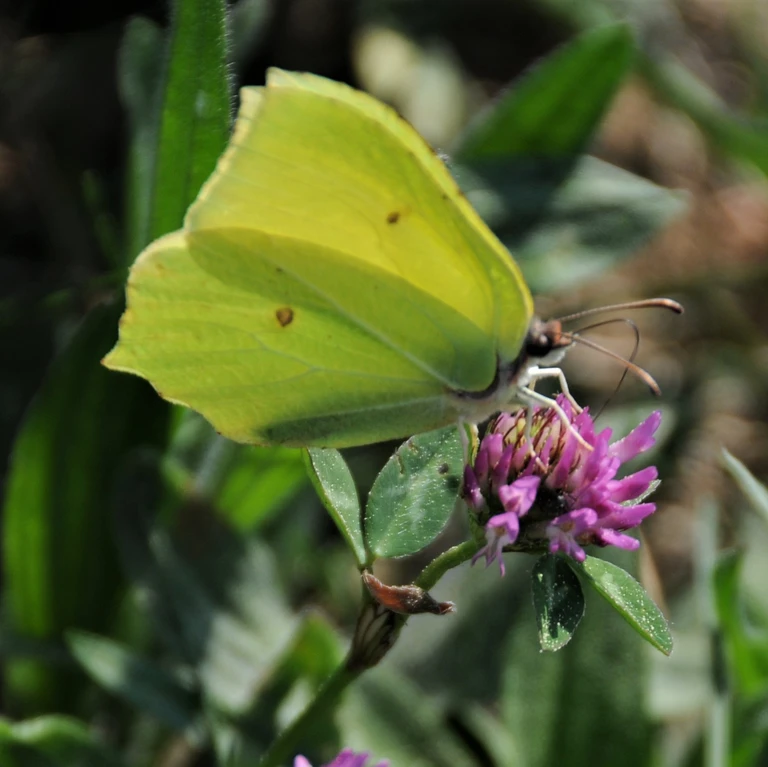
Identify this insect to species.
Gonepteryx rhamni
